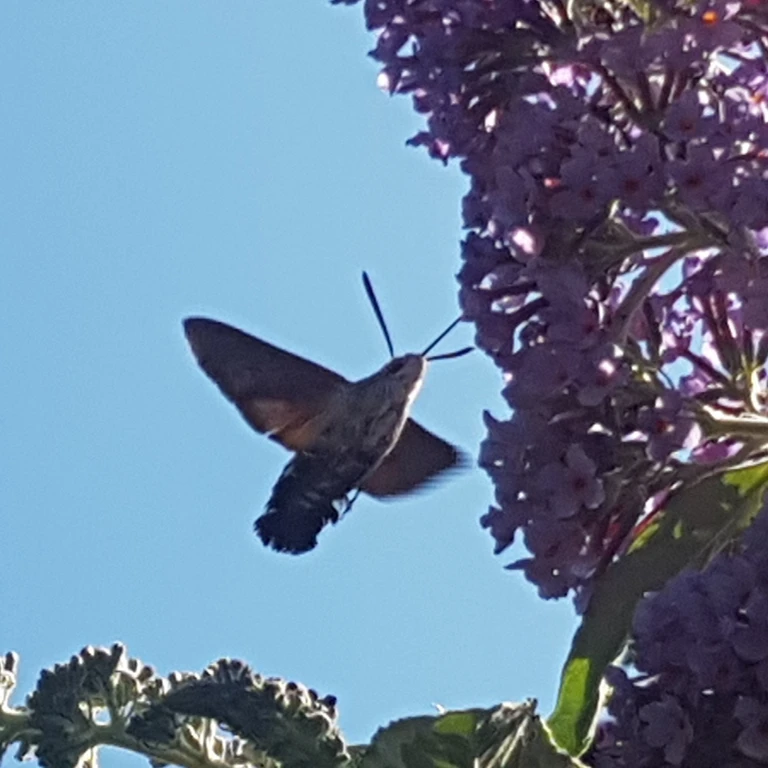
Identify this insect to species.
Macroglossum stellatarum
